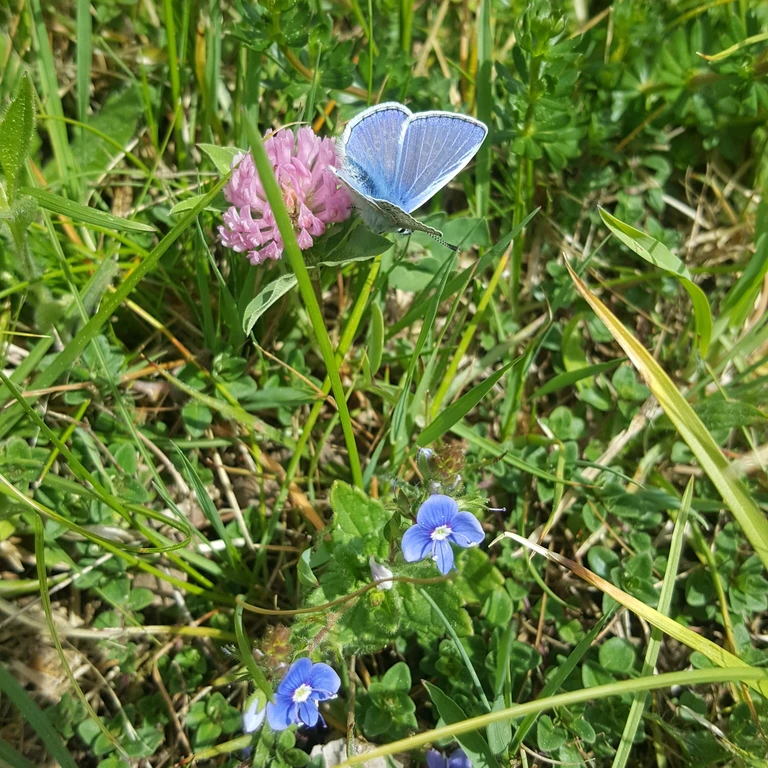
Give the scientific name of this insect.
Polyommatus icarus
